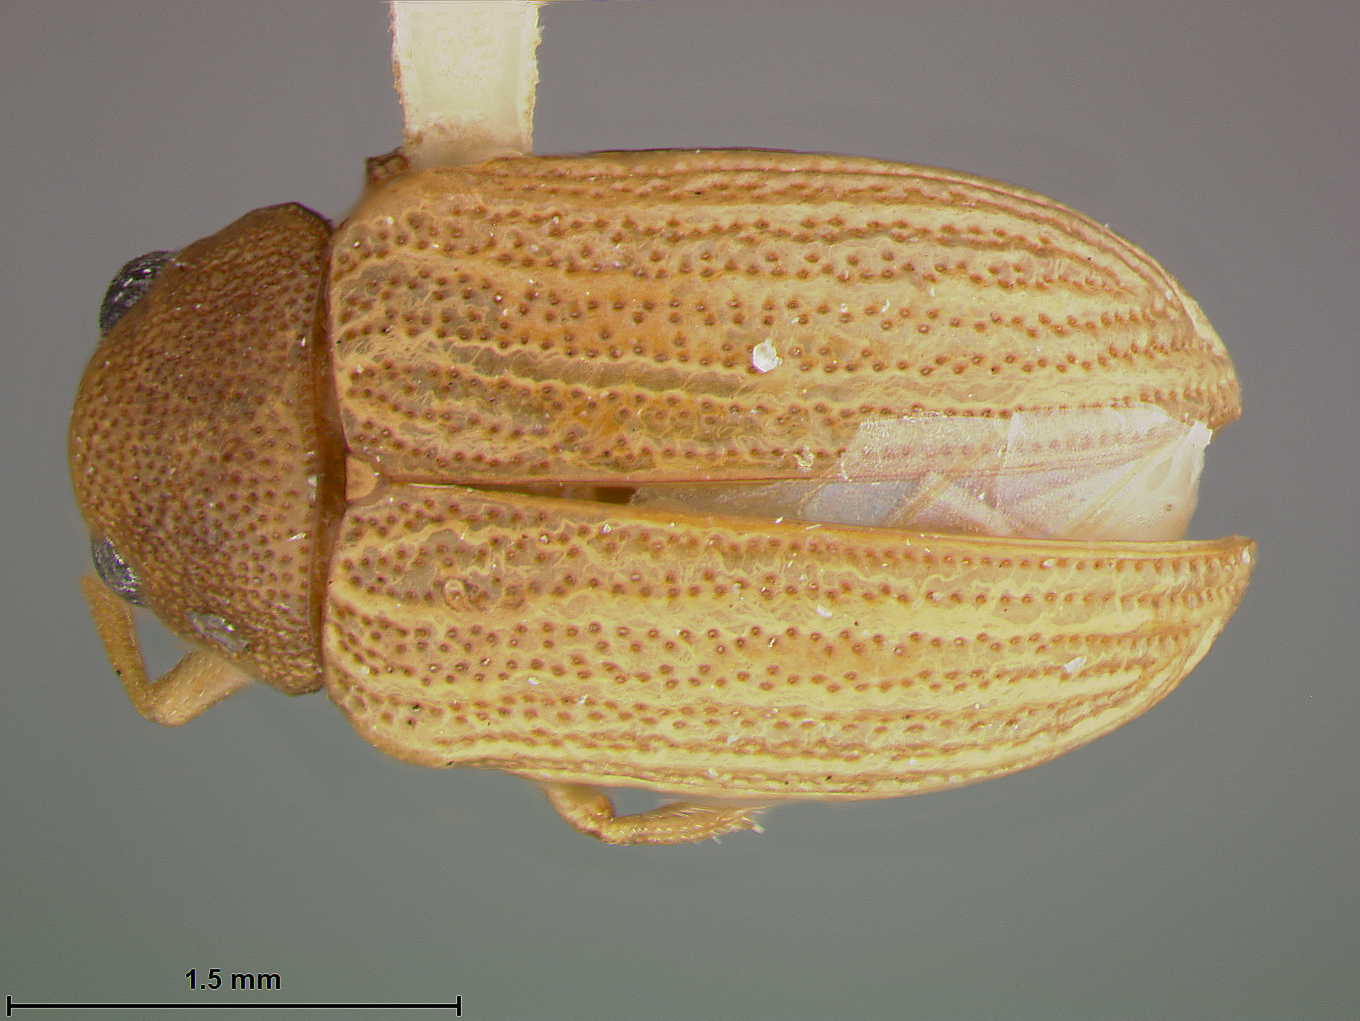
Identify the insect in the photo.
Colaspis keyensis
